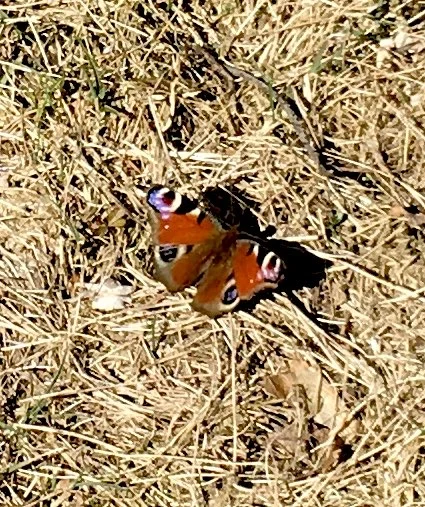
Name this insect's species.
Aglais io
